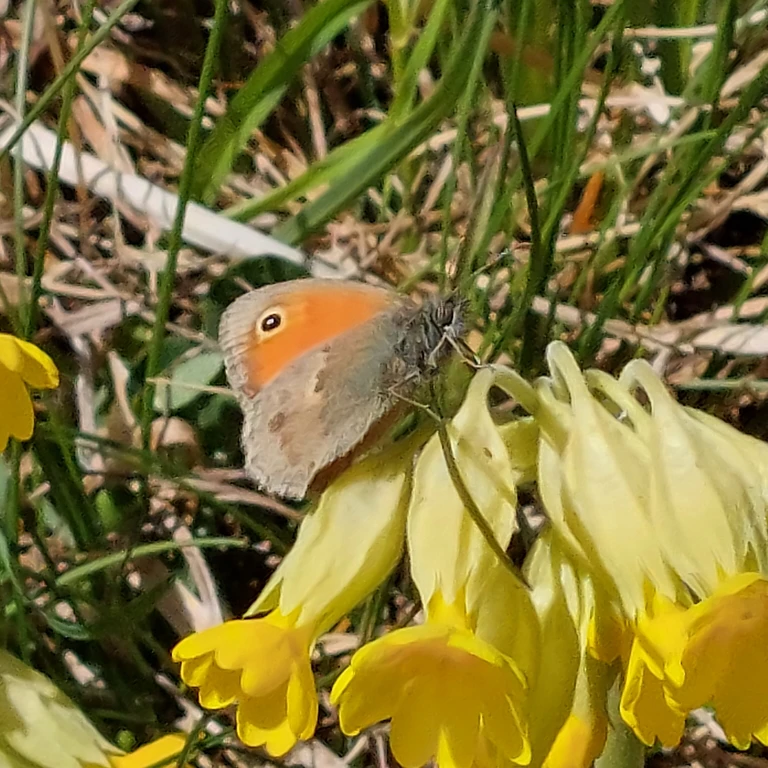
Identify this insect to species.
Coenonympha pamphilus
